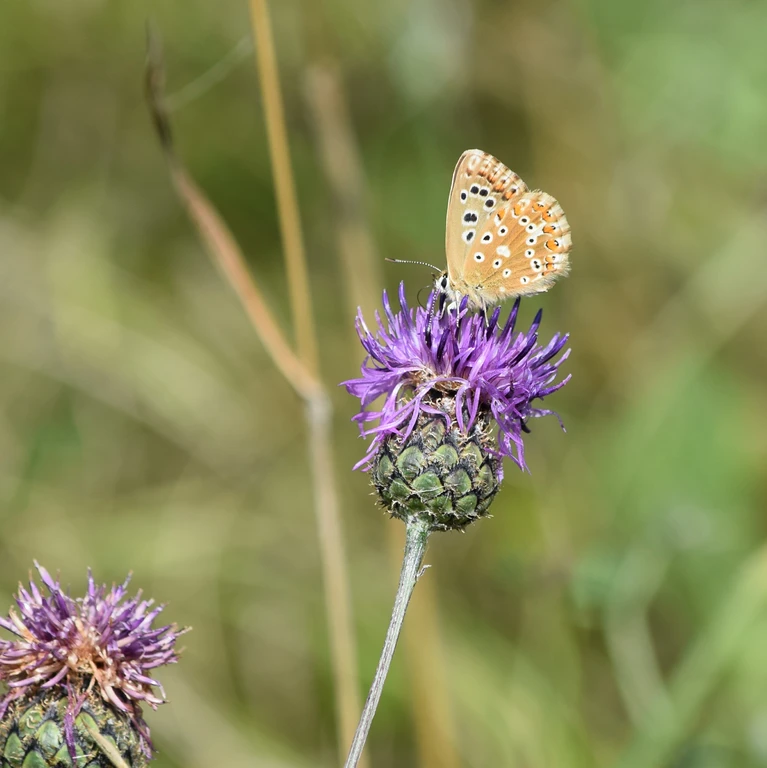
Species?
Lysandra coridon
